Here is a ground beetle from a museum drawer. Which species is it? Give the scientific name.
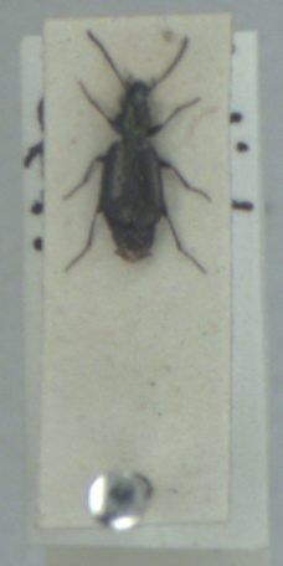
Syntomus foveatus
